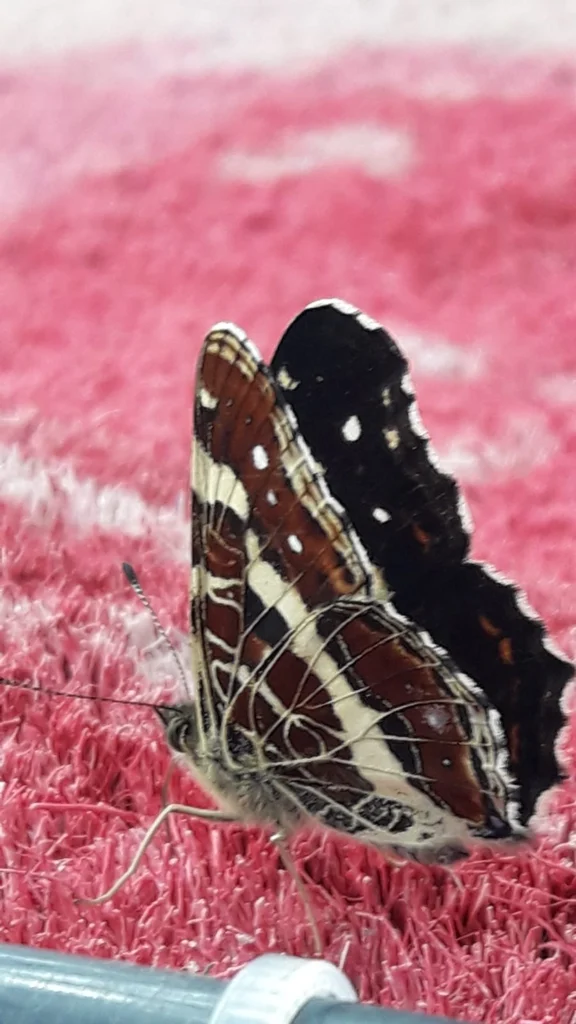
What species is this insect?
Araschnia levana
